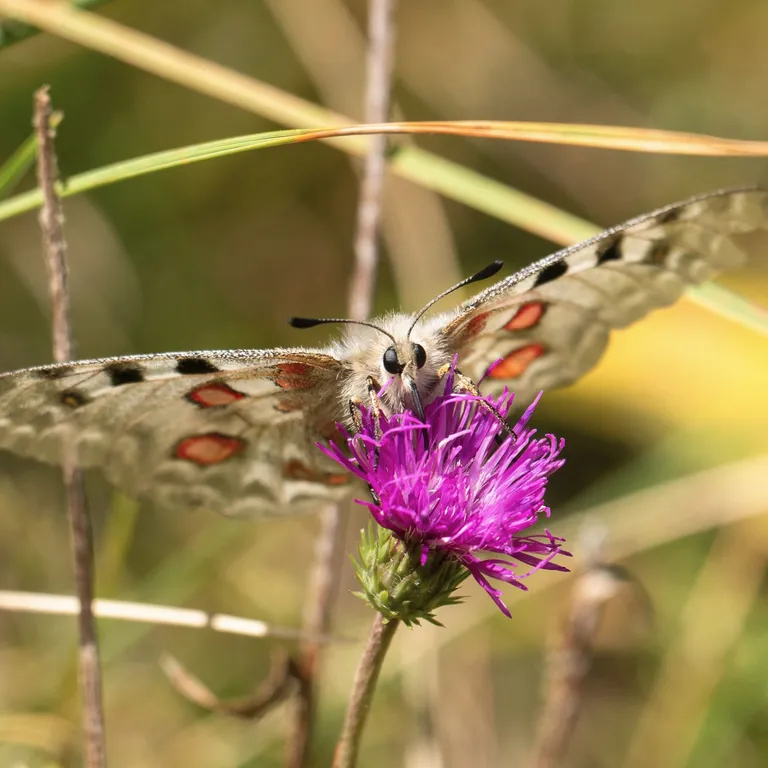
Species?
Parnassius apollo
